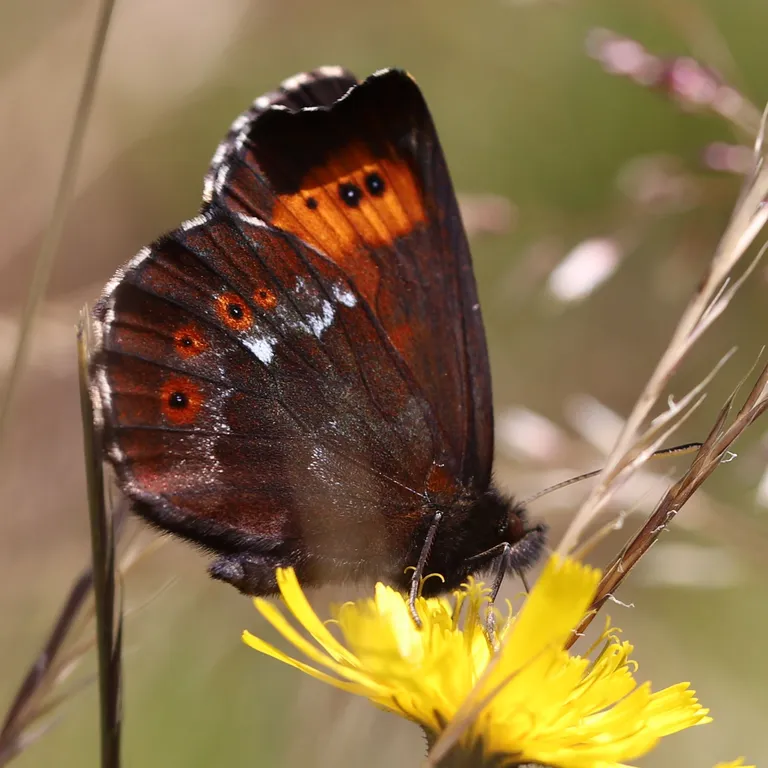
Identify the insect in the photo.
Erebia euryale
